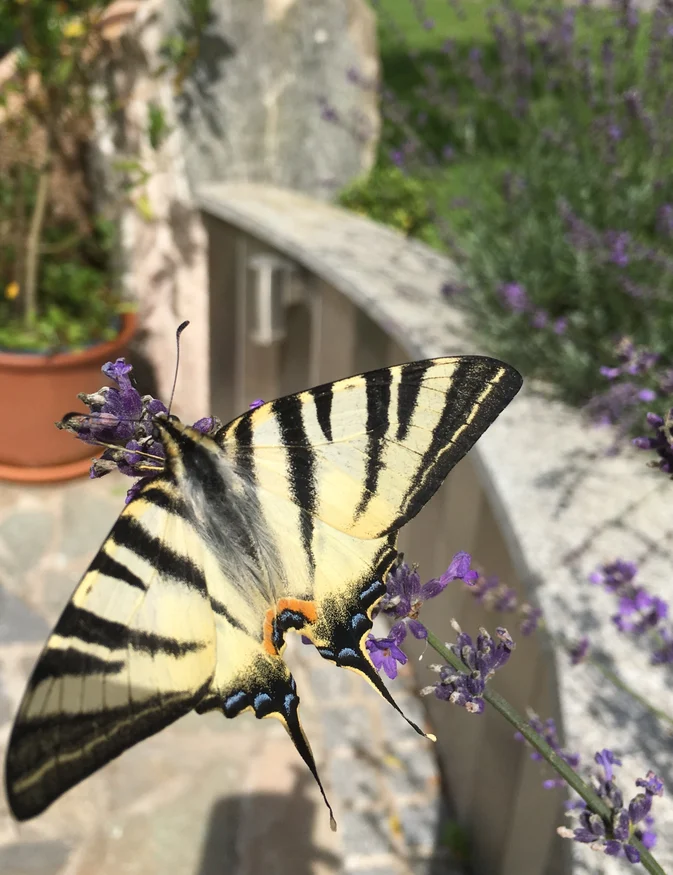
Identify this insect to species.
Iphiclides podalirius
